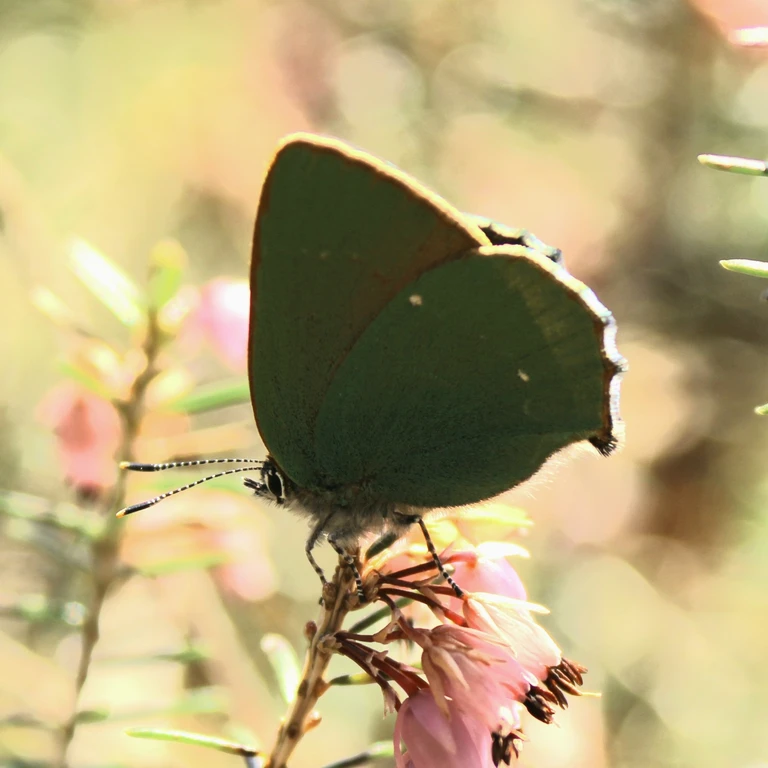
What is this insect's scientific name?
Callophrys rubi
